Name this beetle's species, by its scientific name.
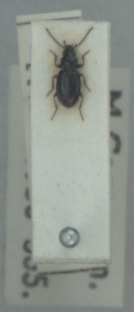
Bembidion clarkei
